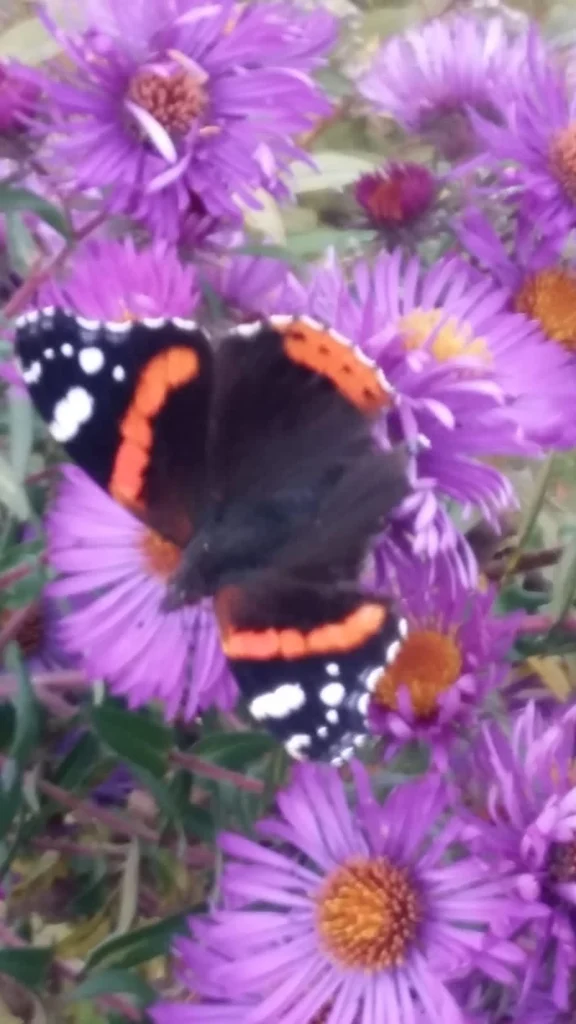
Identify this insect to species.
Vanessa atalanta
